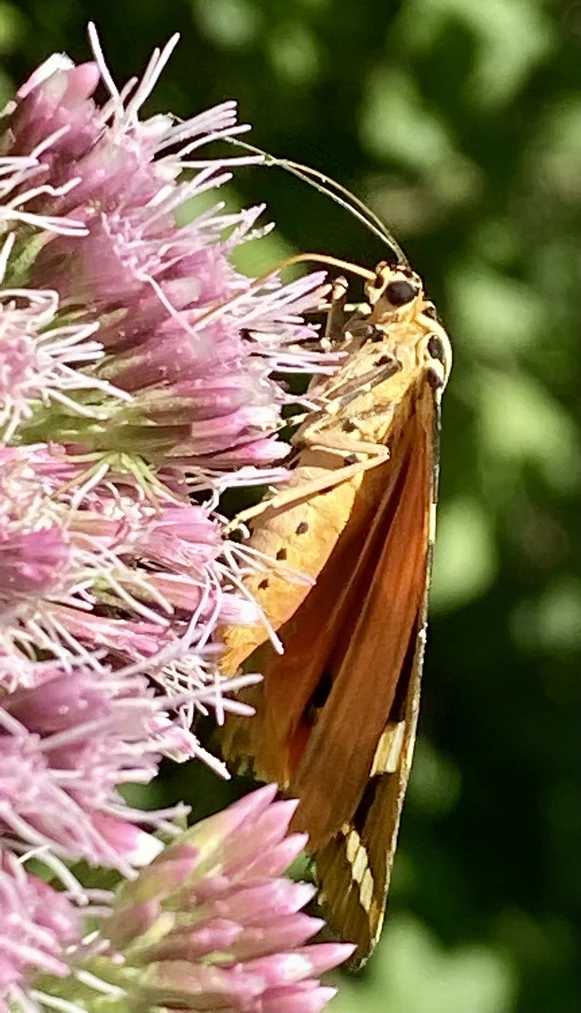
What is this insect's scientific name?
Euplagia quadripunctaria
